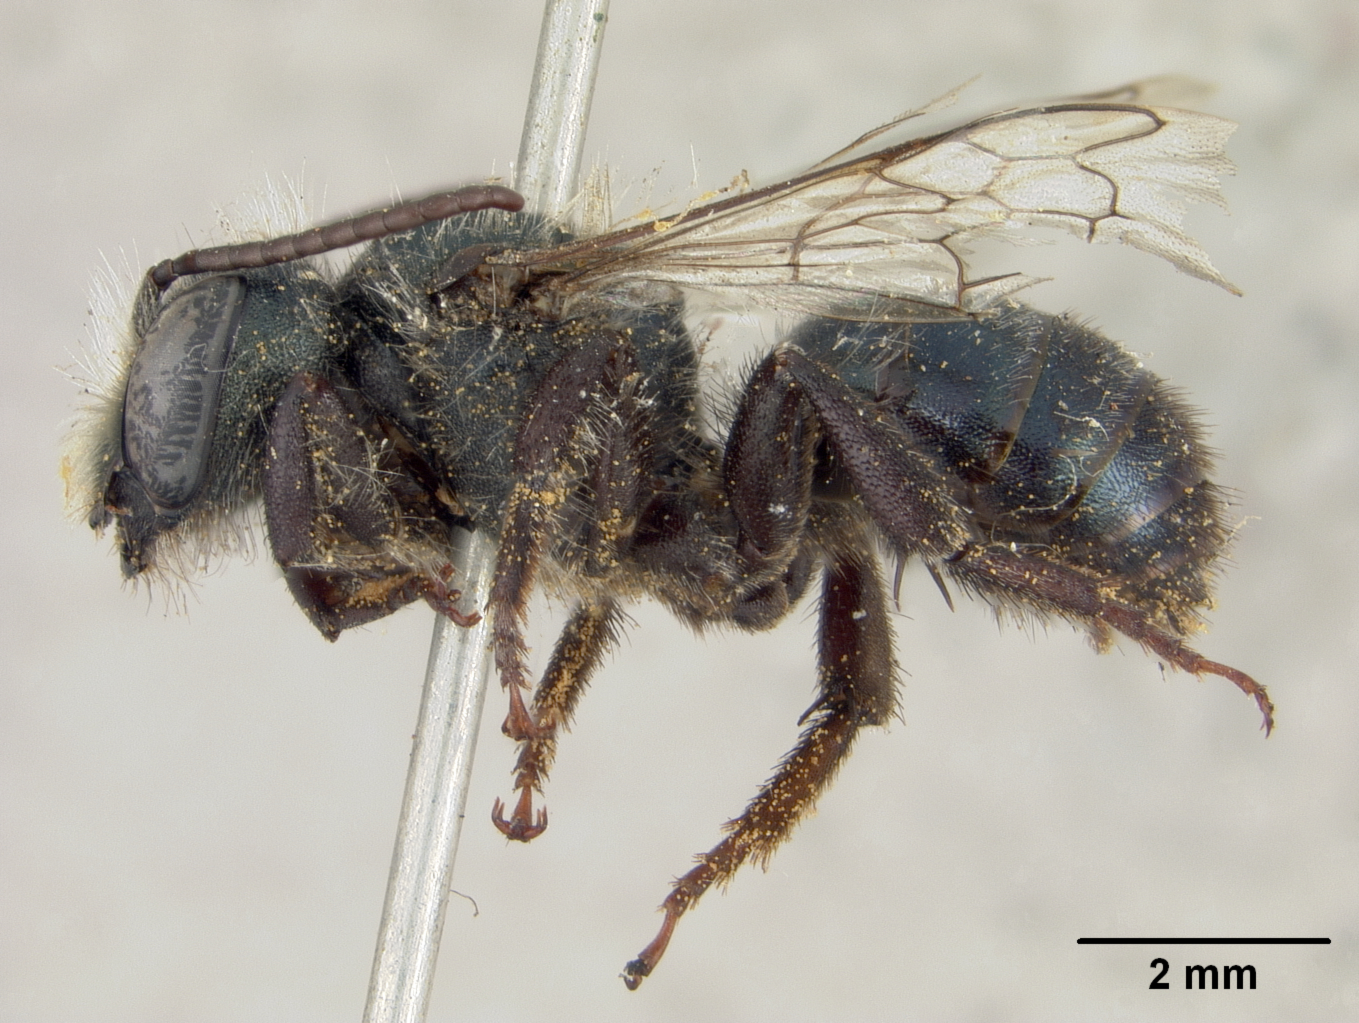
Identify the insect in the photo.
Osmia seneciophila
